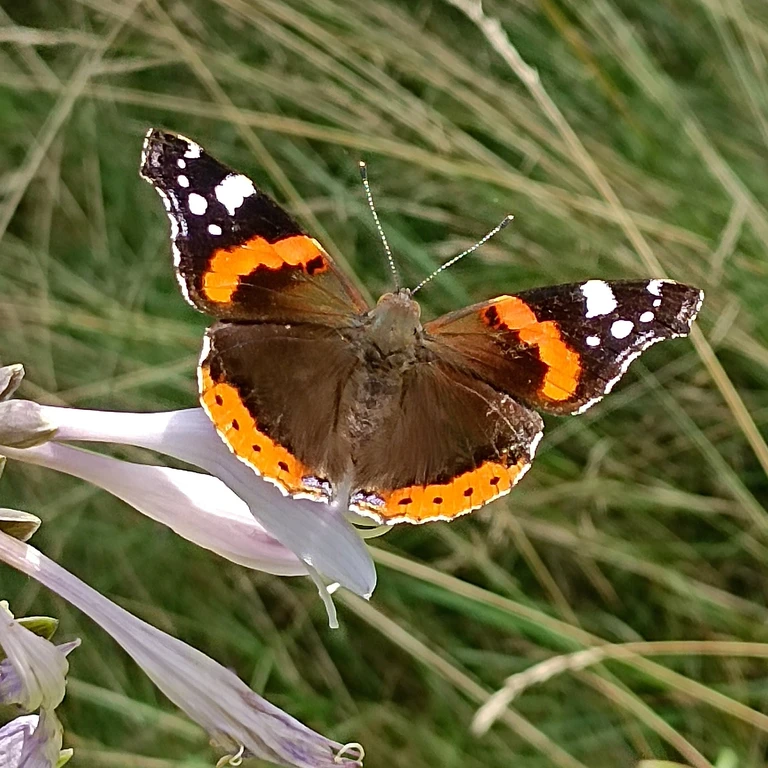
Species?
Vanessa atalanta
